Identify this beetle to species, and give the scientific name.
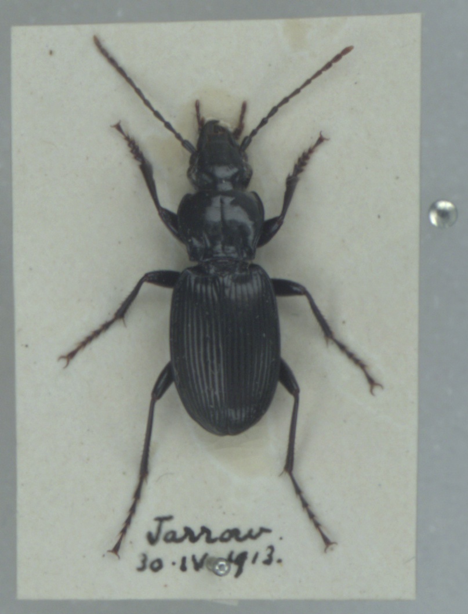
Pterostichus cristatus
